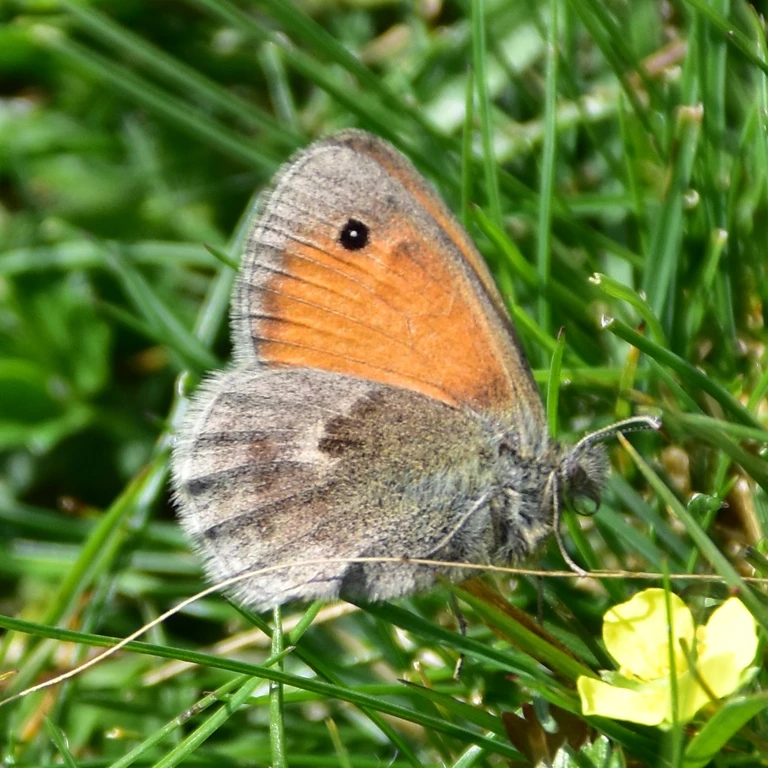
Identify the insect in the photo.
Coenonympha pamphilus
